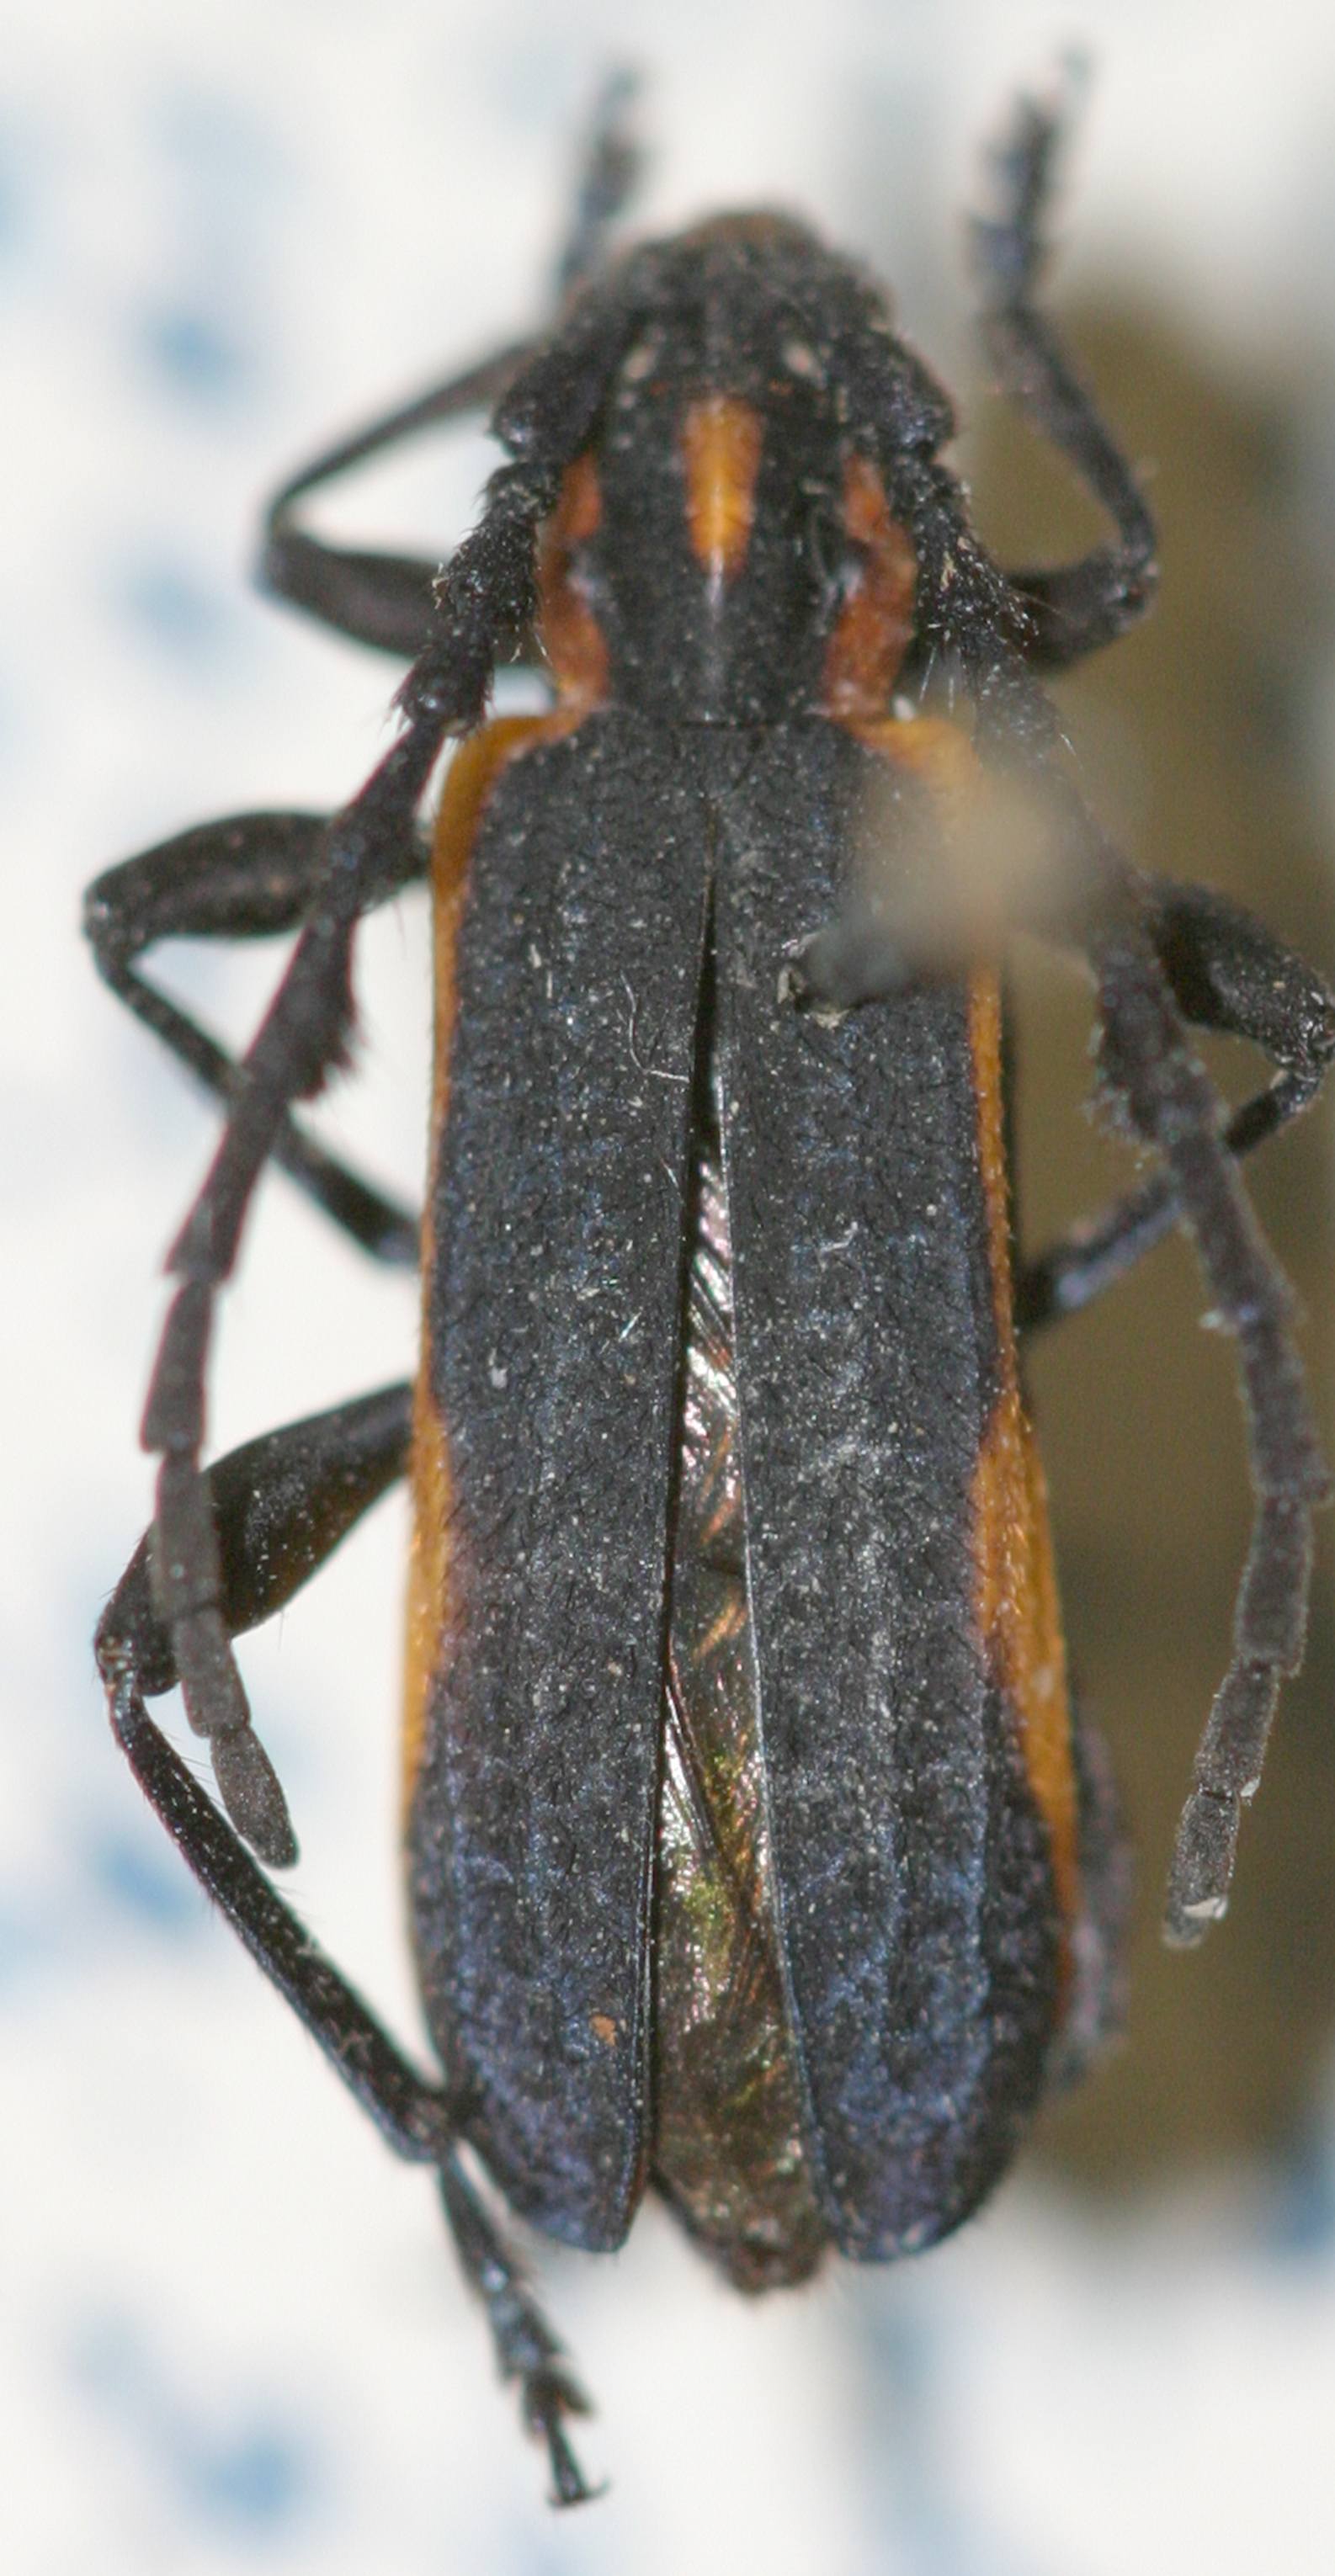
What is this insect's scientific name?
Pteroplatus anchora
